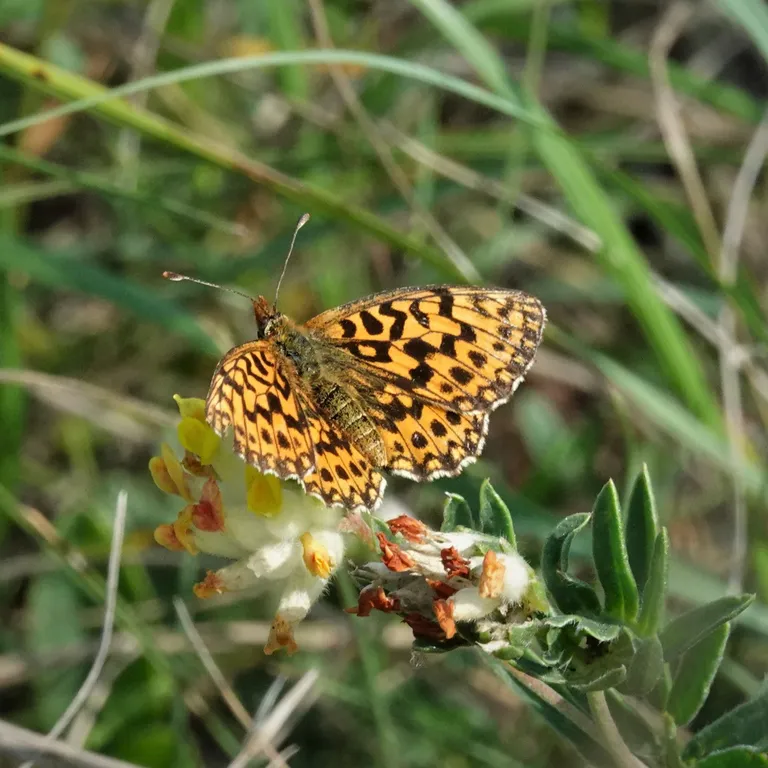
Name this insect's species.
Boloria dia
